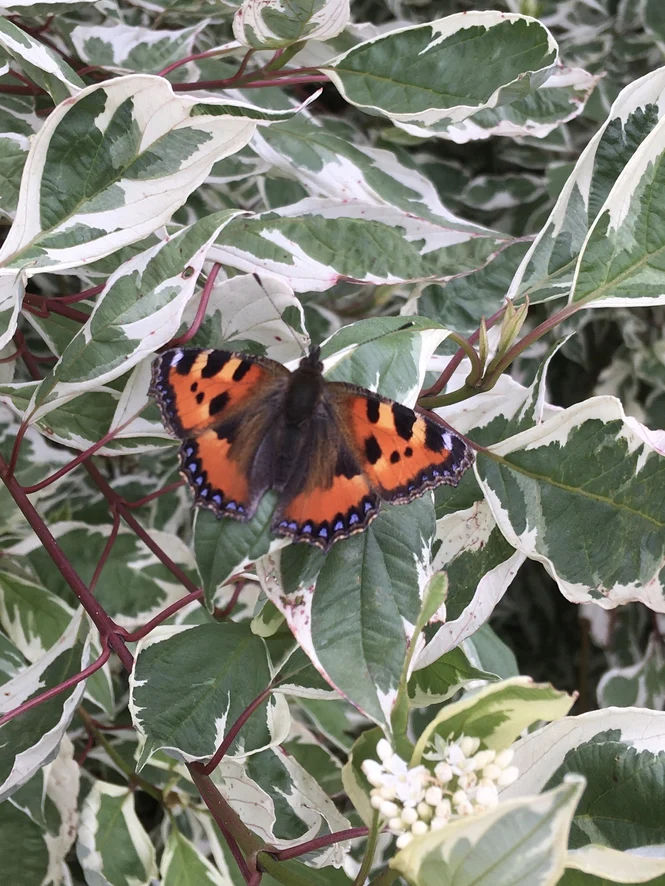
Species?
Aglais urticae
